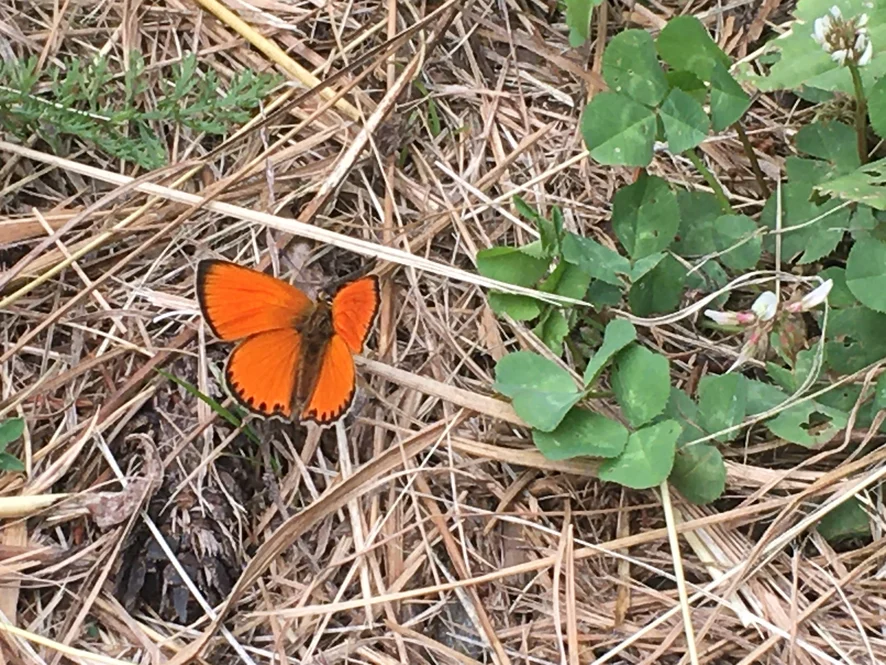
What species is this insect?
Lycaena virgaureae
